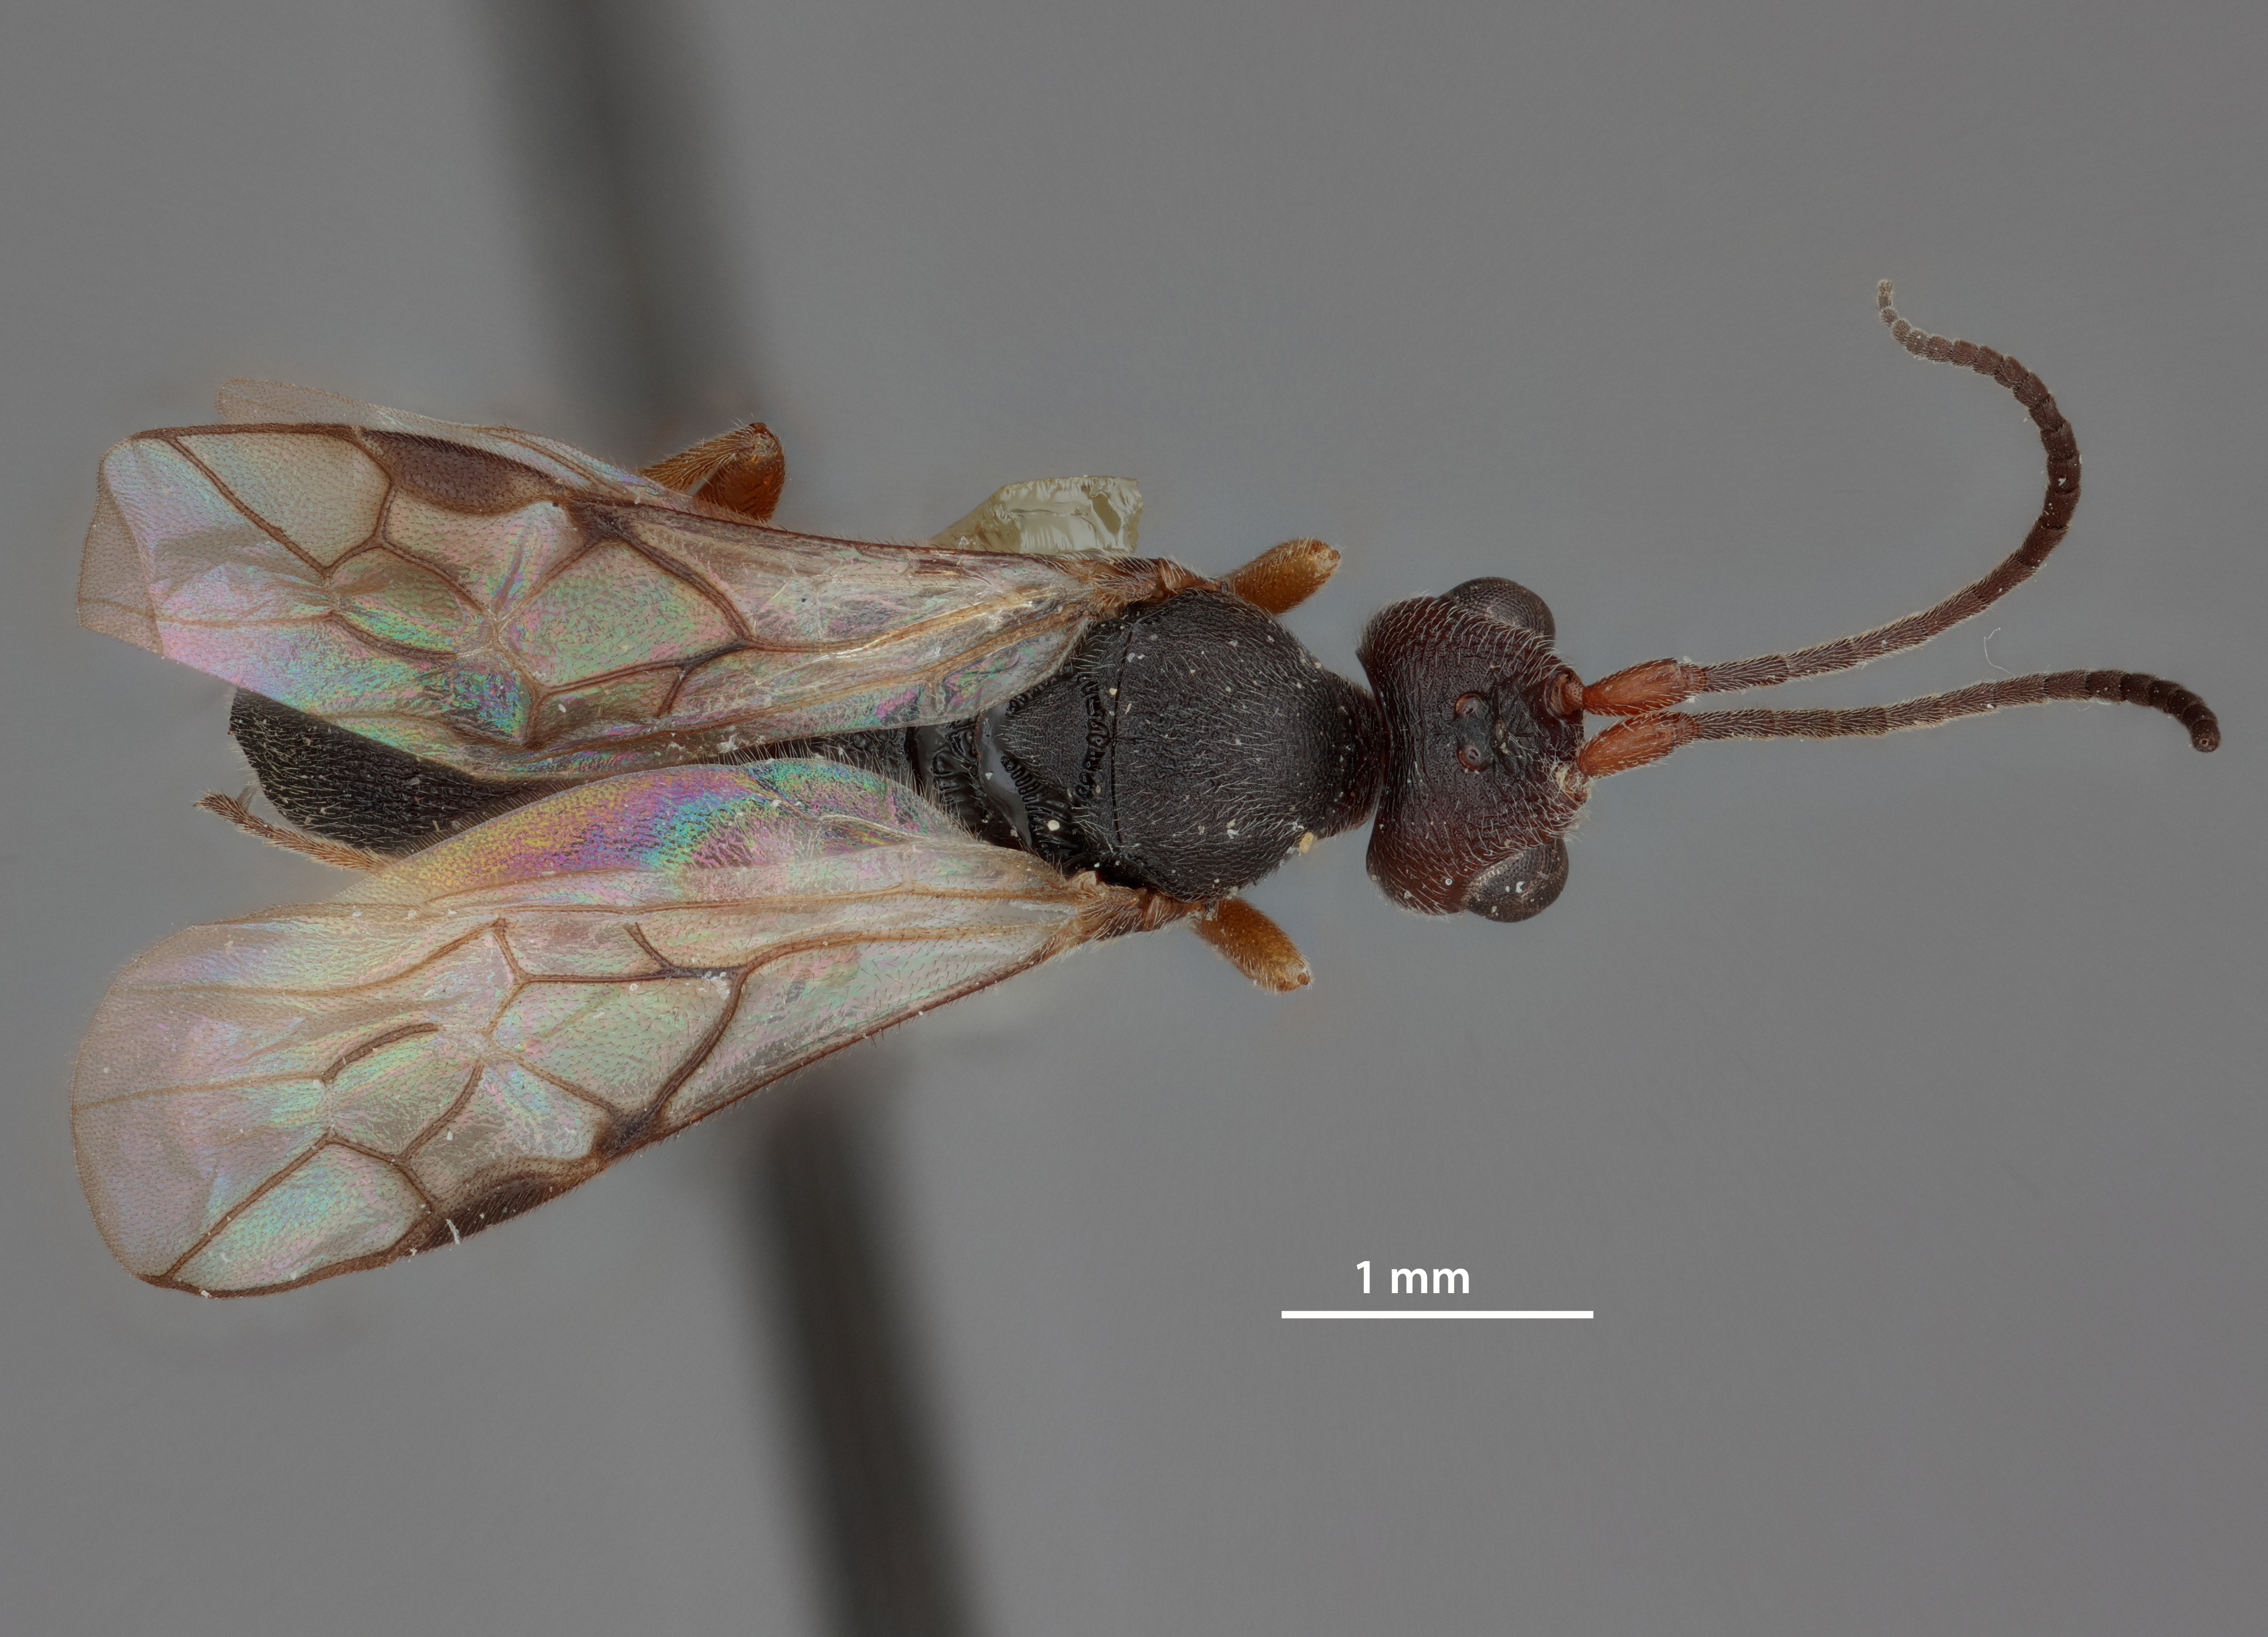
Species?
Phanerotoma toreutae
